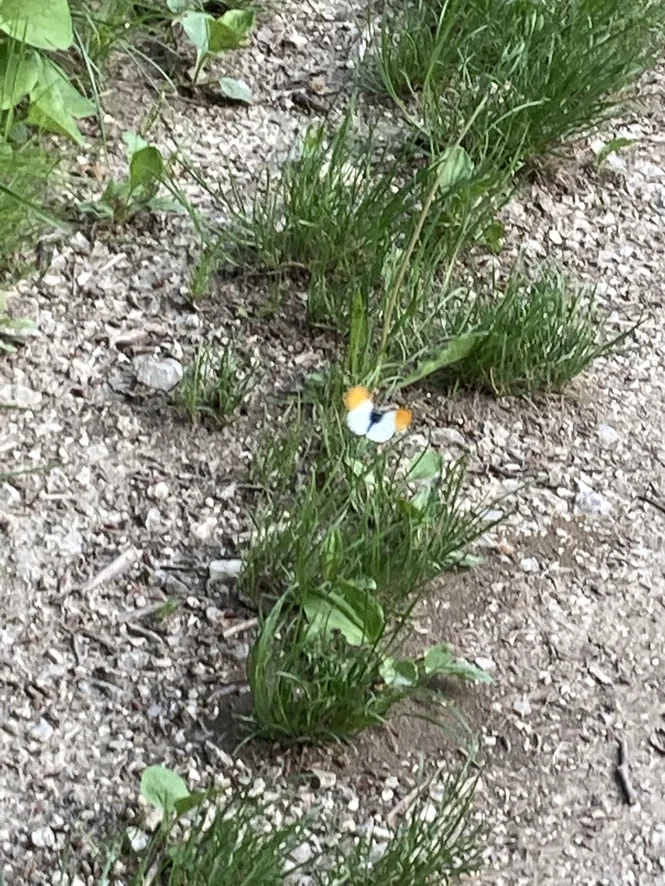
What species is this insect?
Anthocharis cardamines
